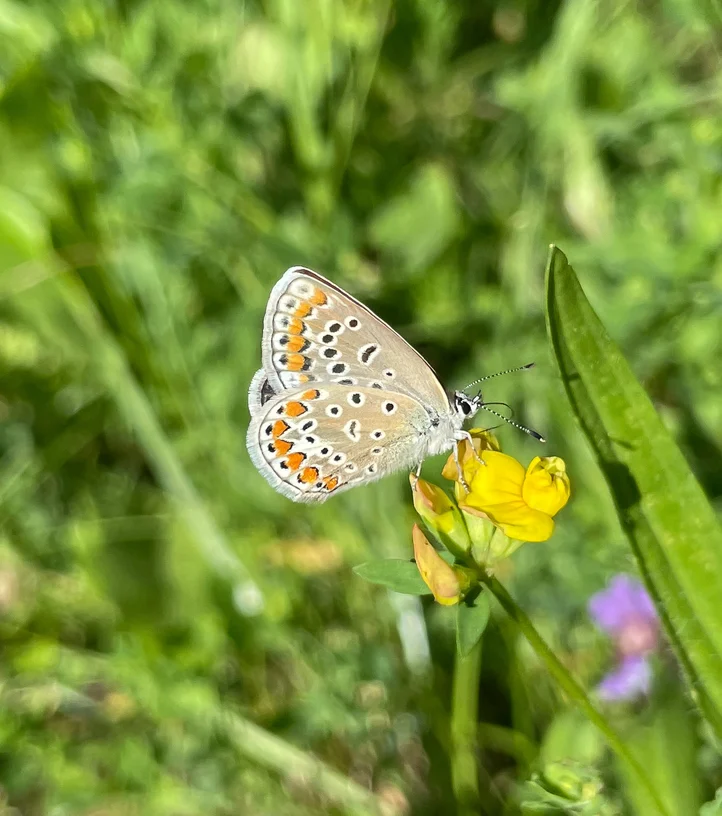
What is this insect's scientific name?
Polyommatus icarus
